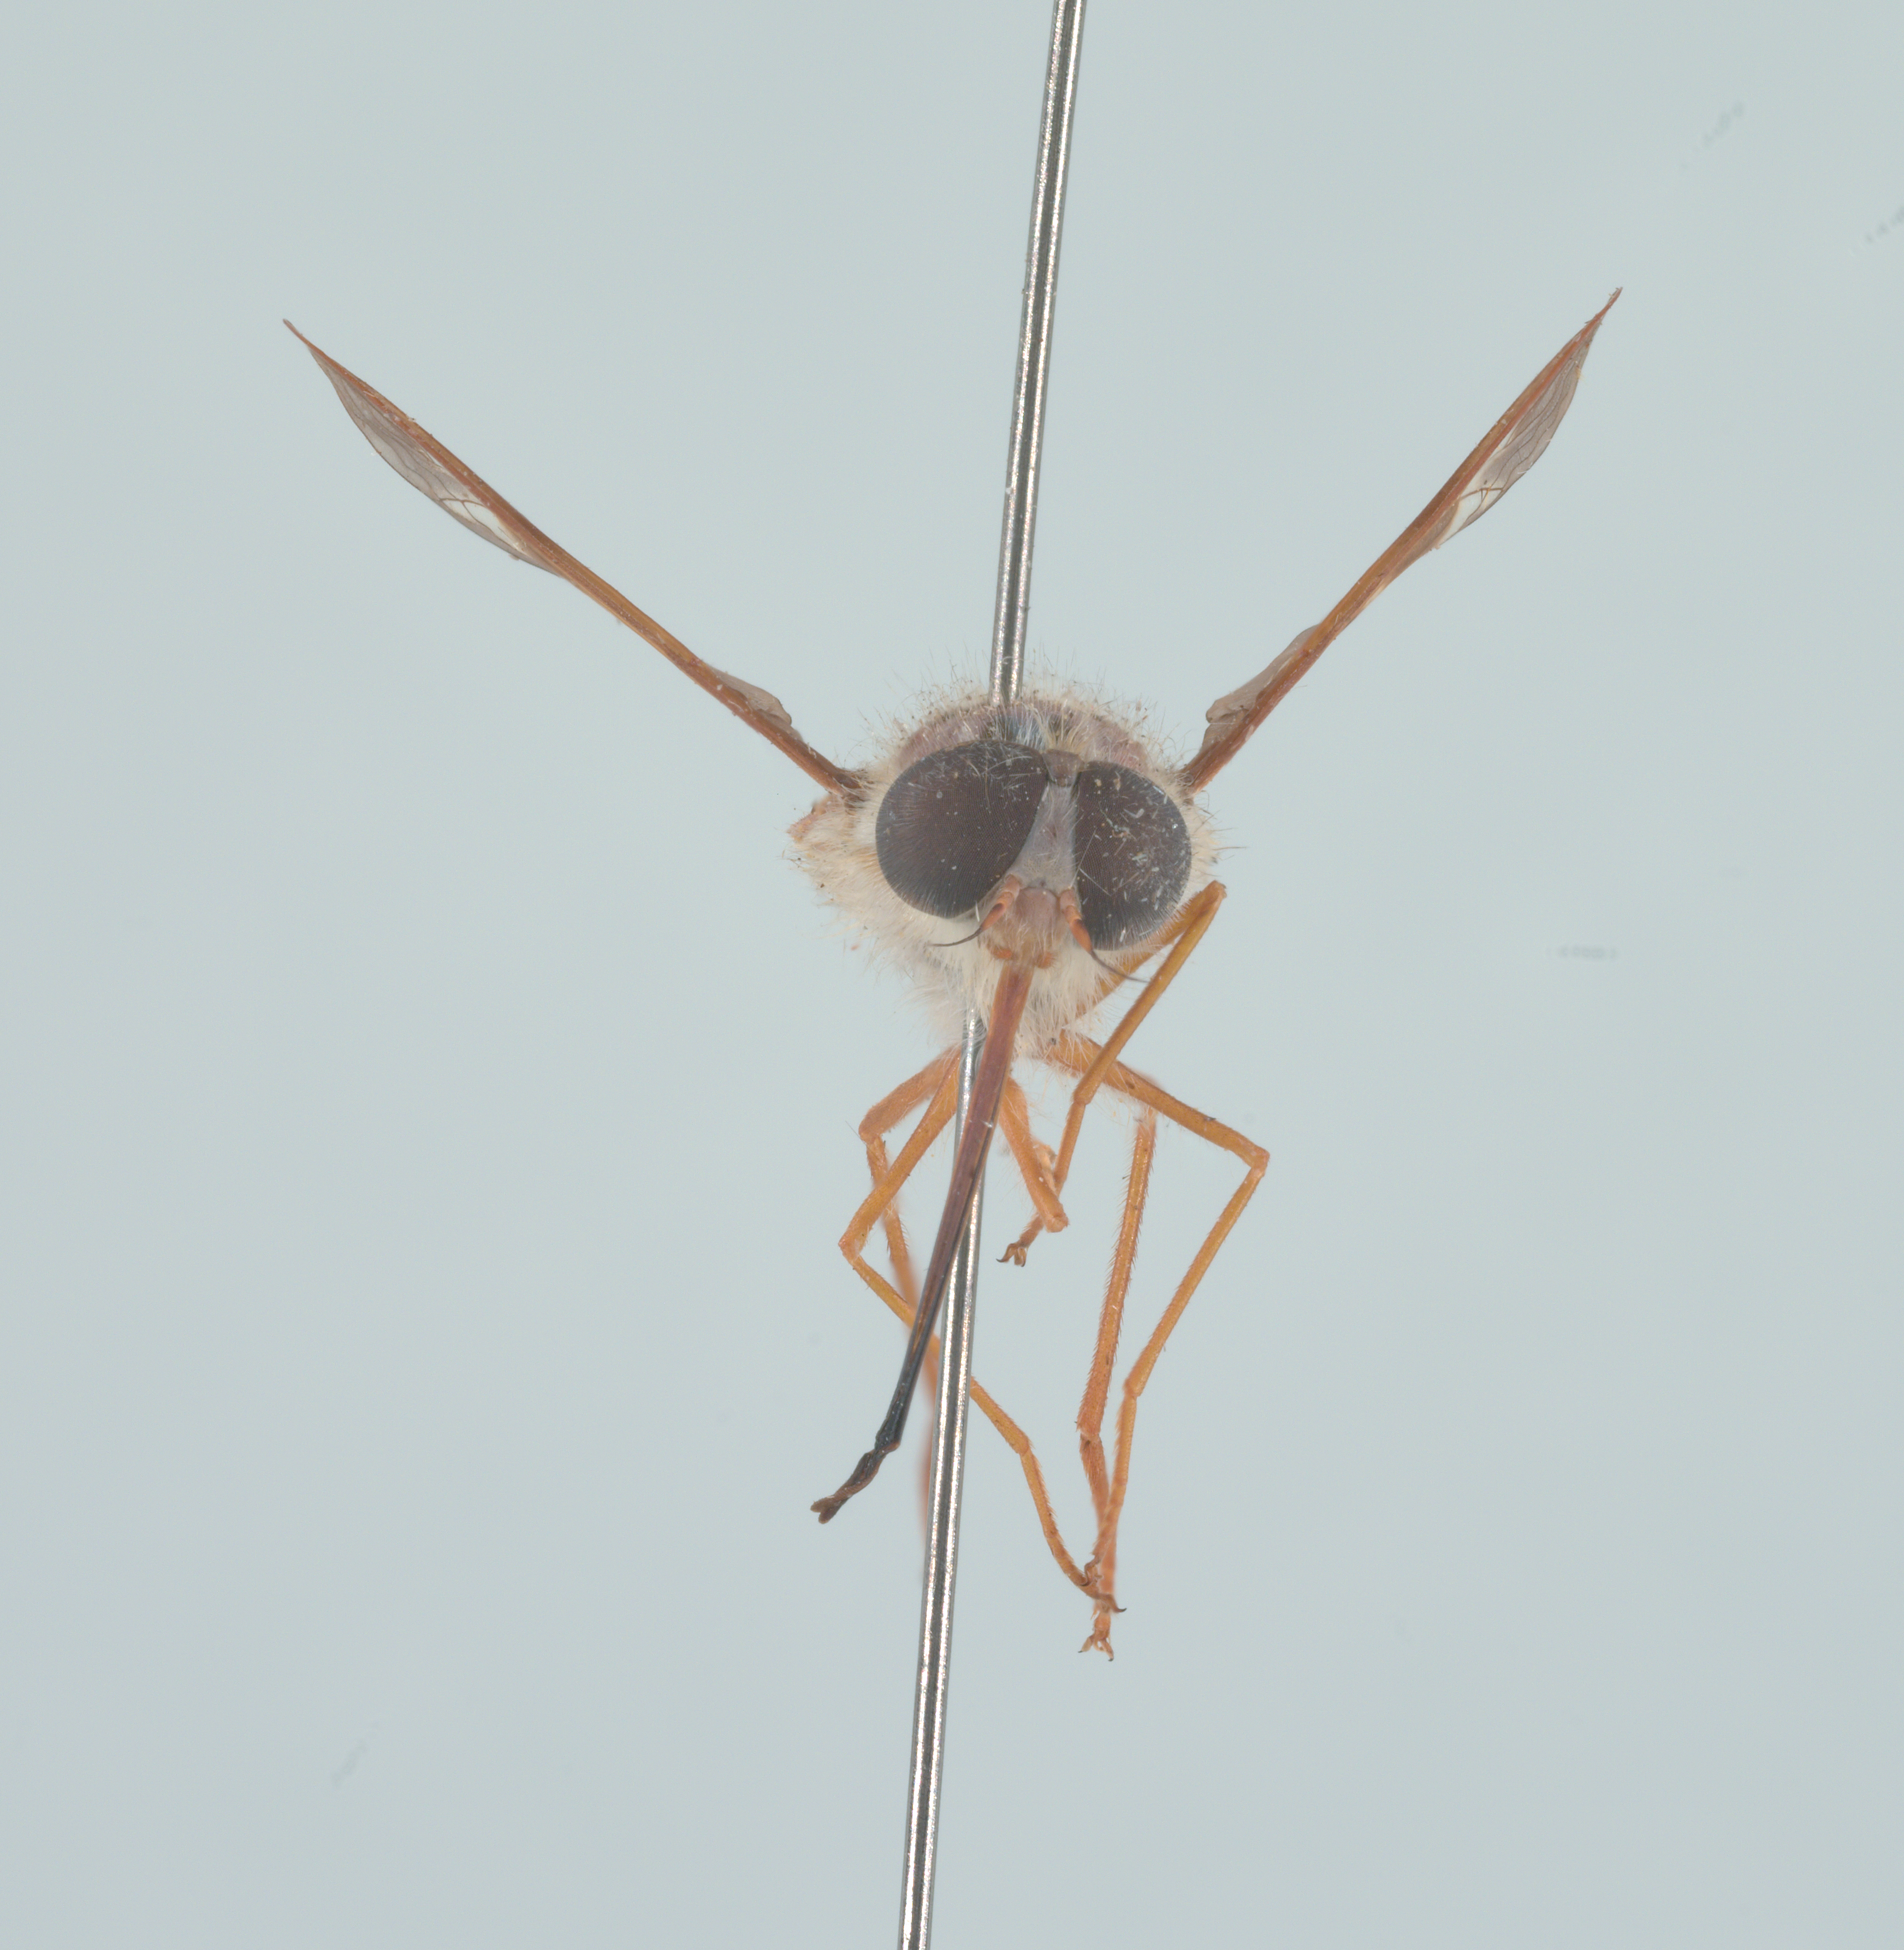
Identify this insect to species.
Hirmoneura nubipennis (also Trichophthalma nubipennis)
